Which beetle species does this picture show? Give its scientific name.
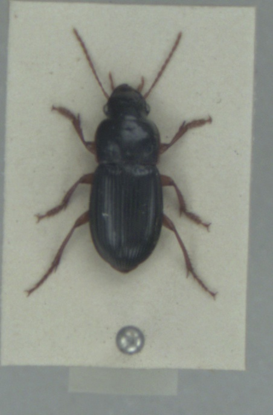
Harpalus latus
